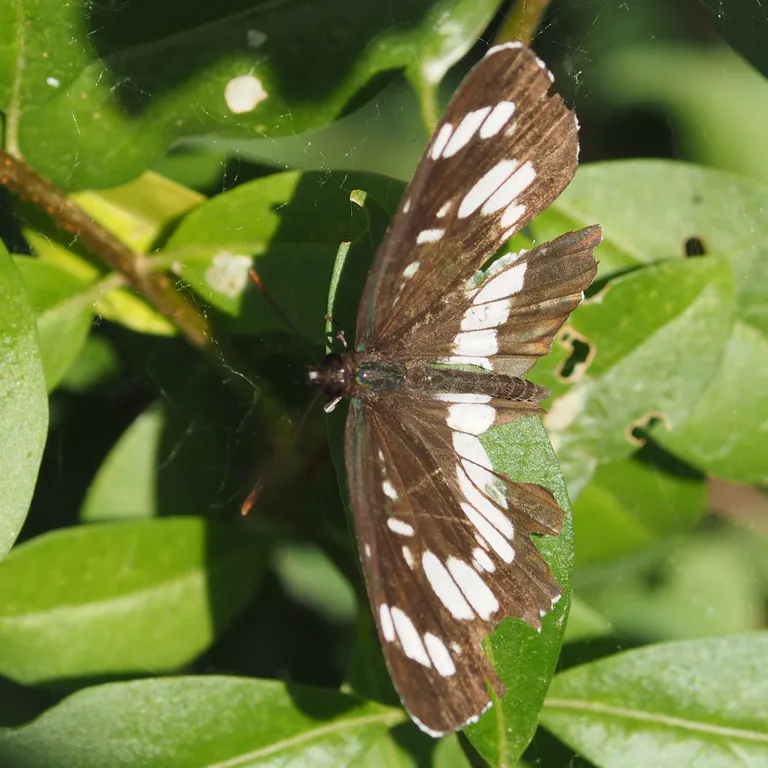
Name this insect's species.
Neptis rivularis
